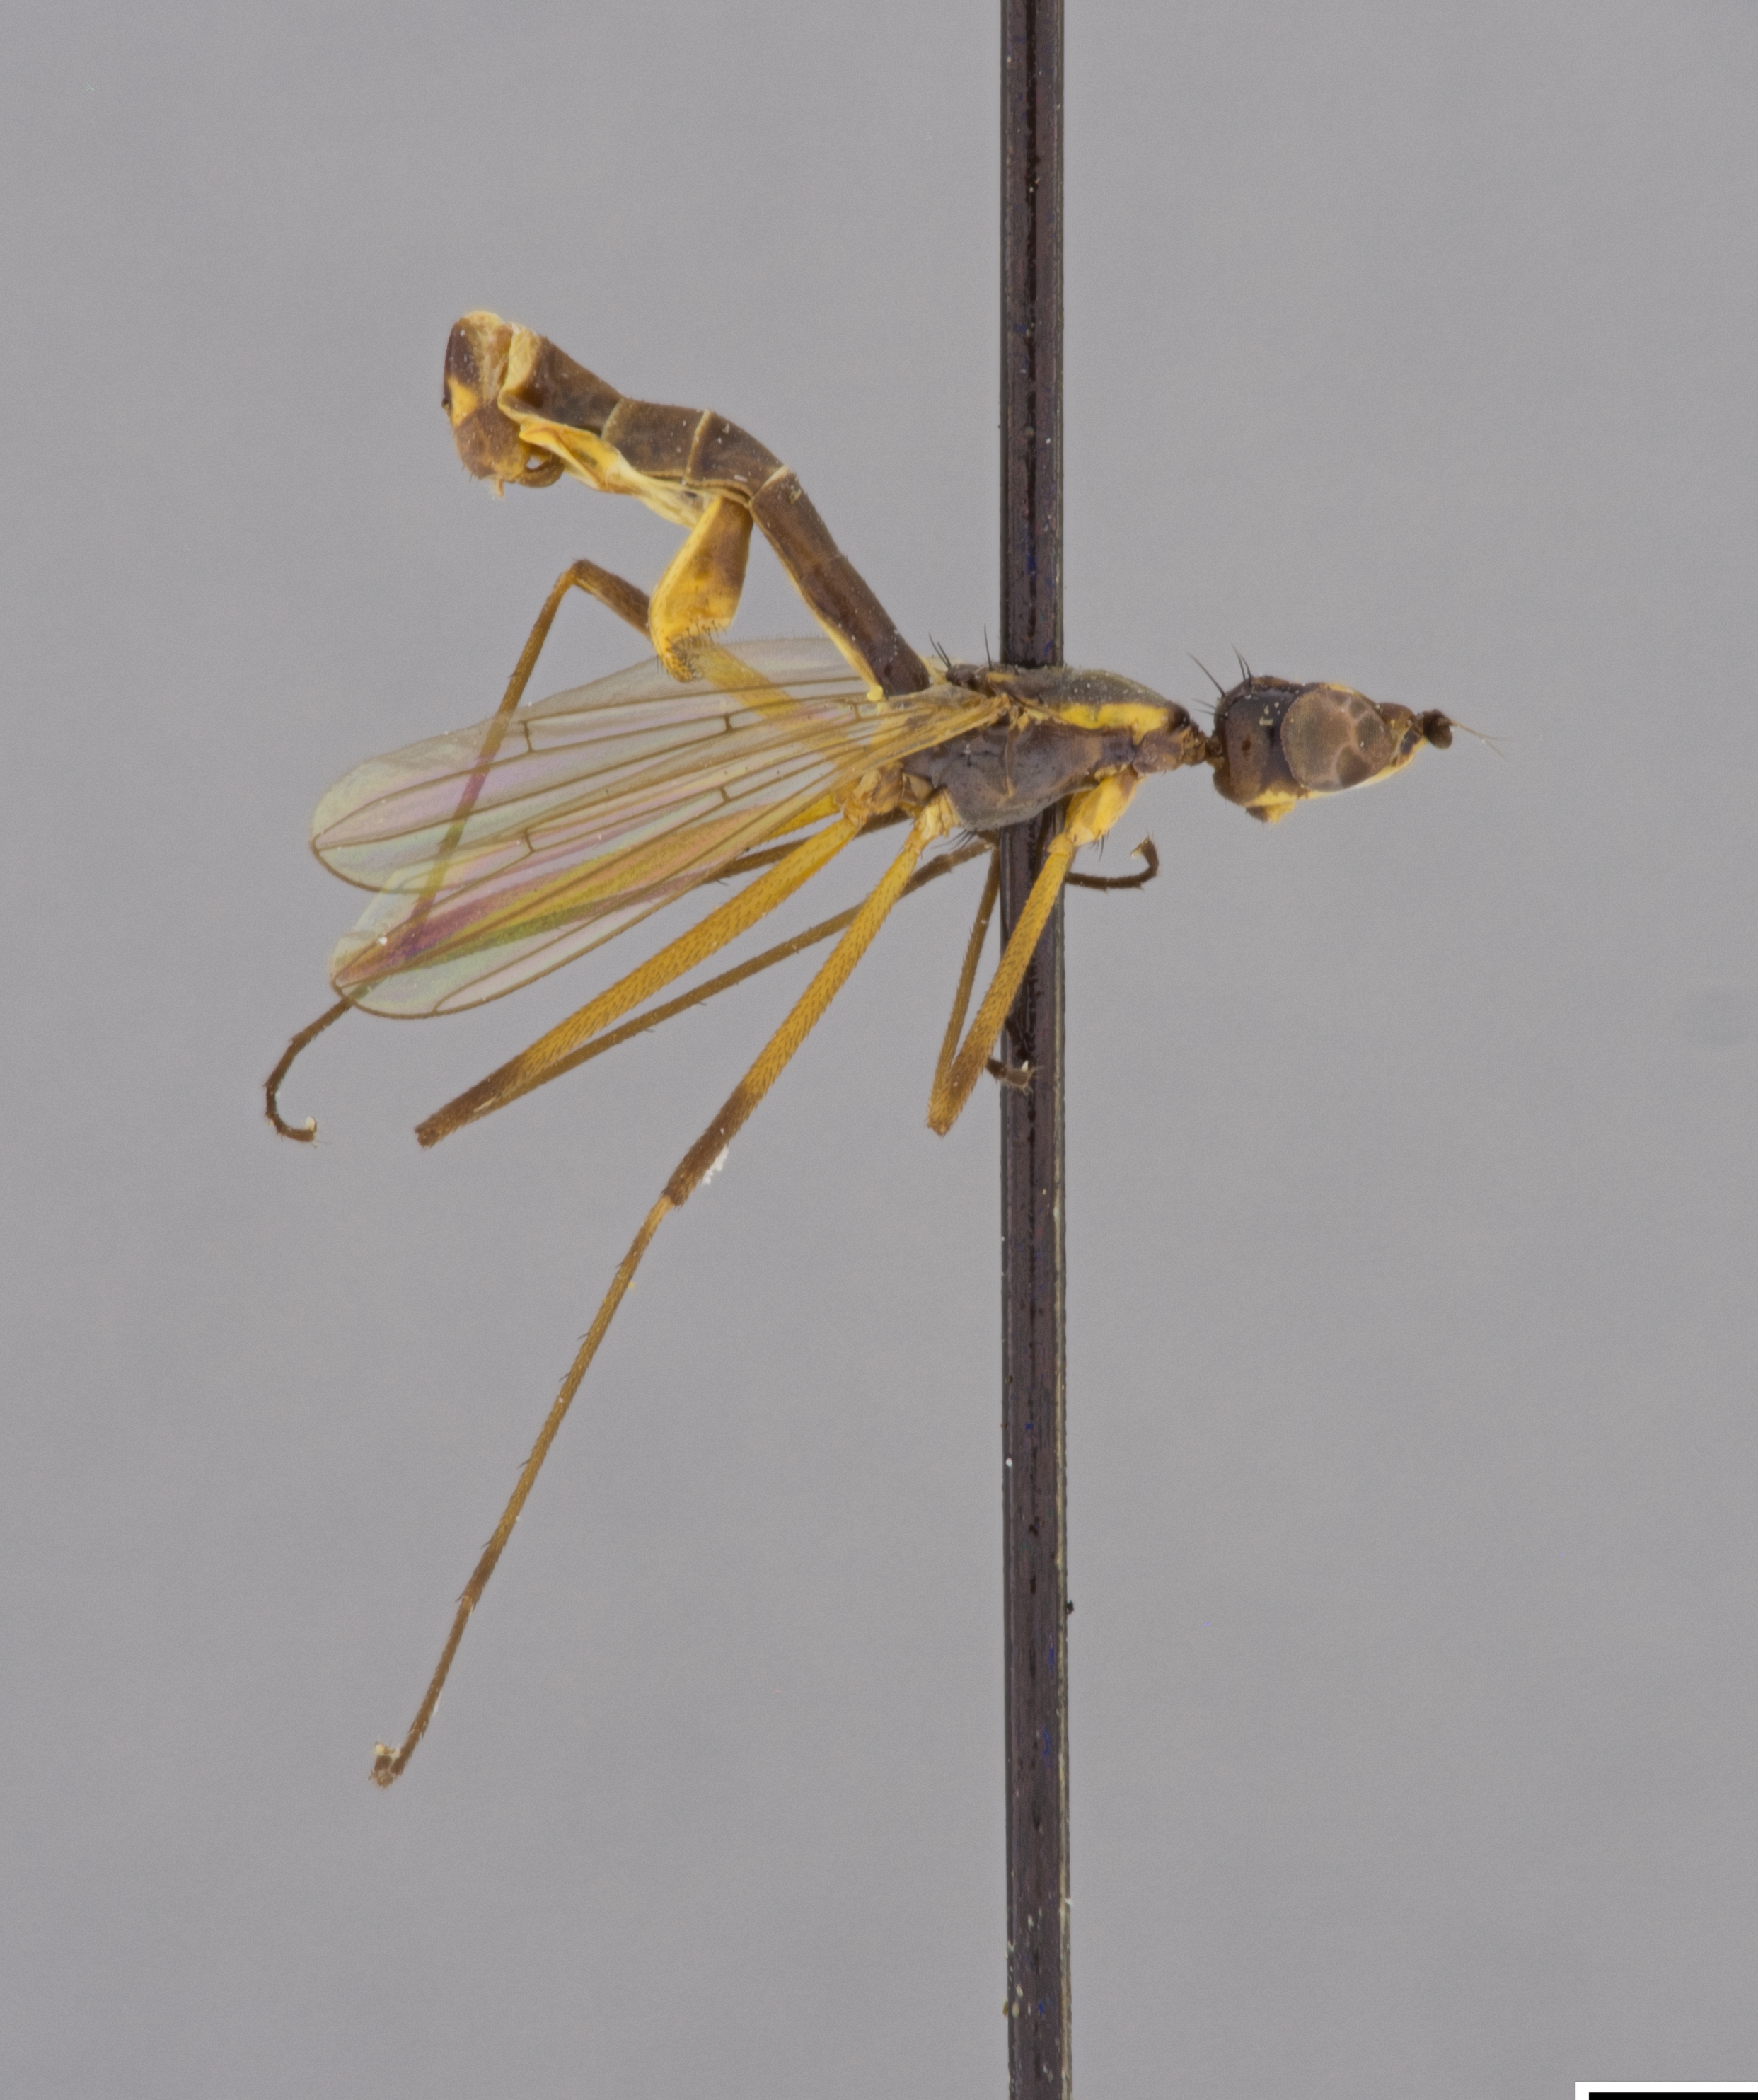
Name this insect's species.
Micropeza setaventris
